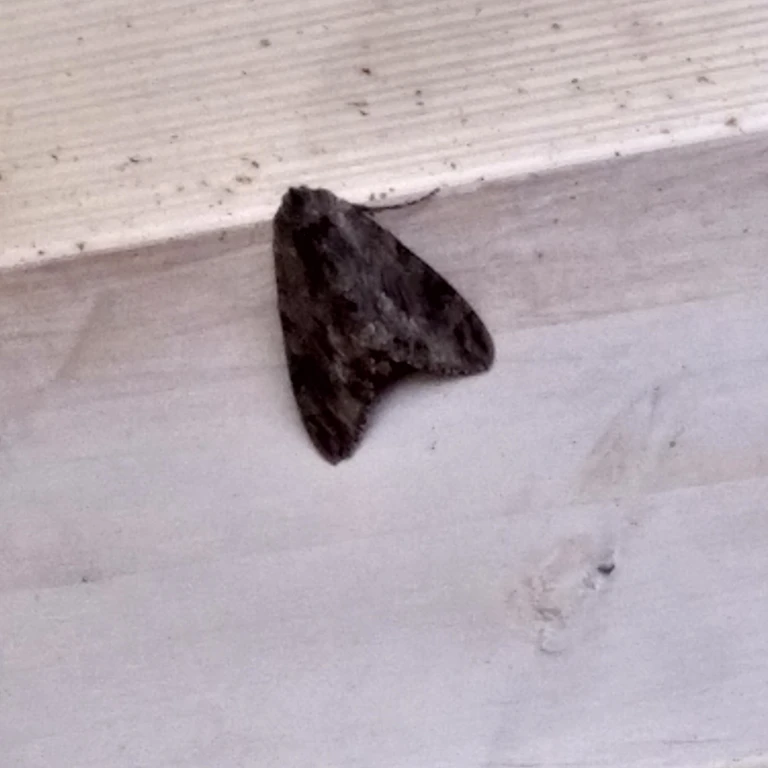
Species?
Agrius convolvuli
